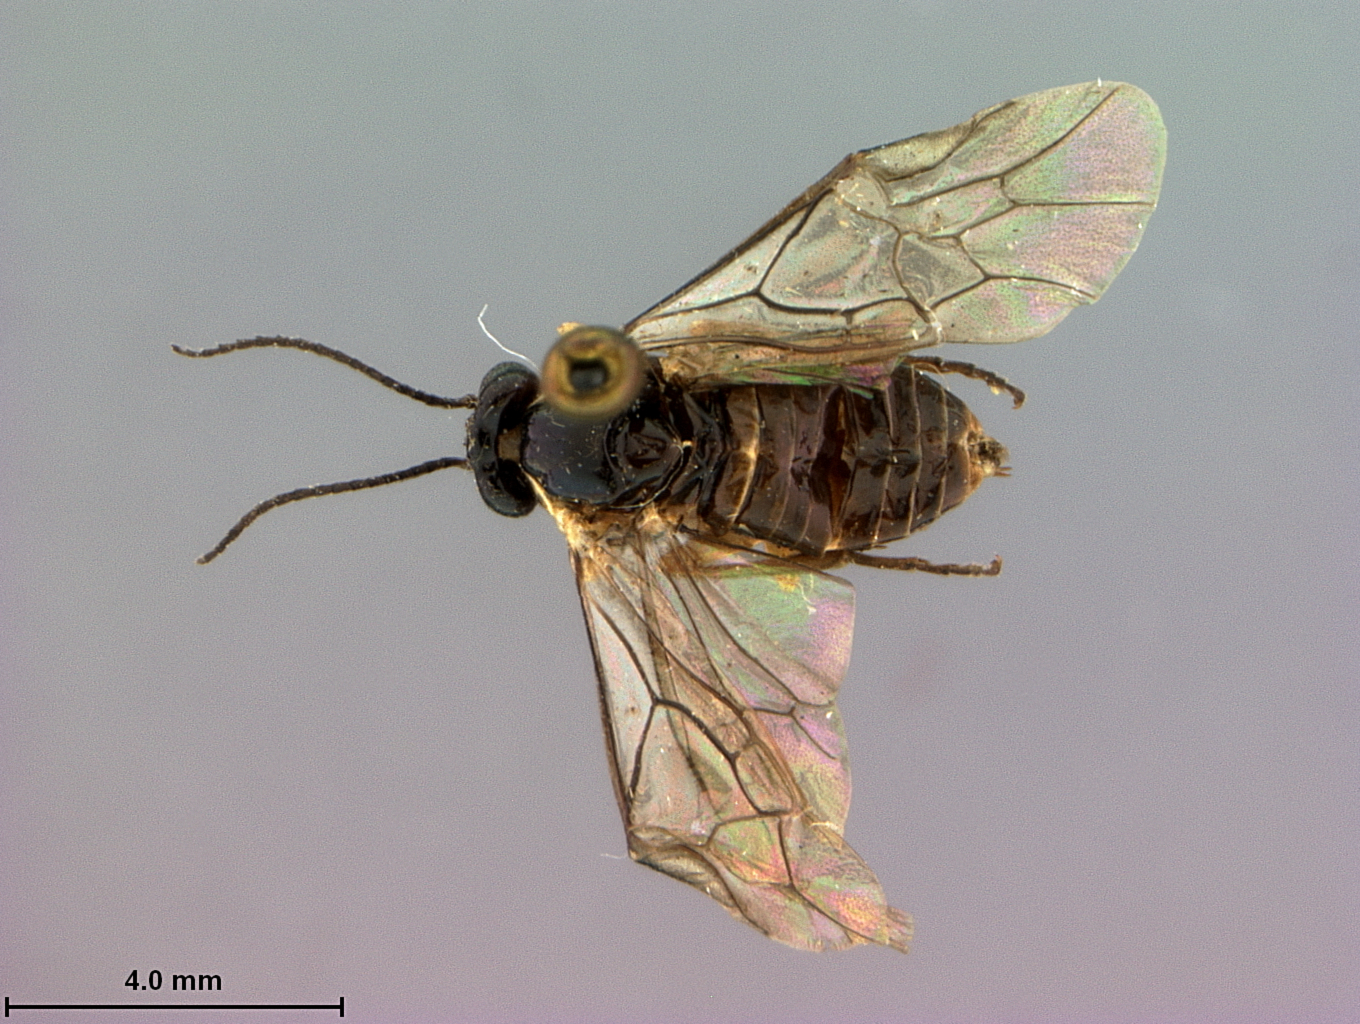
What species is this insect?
Ecopatus penai
